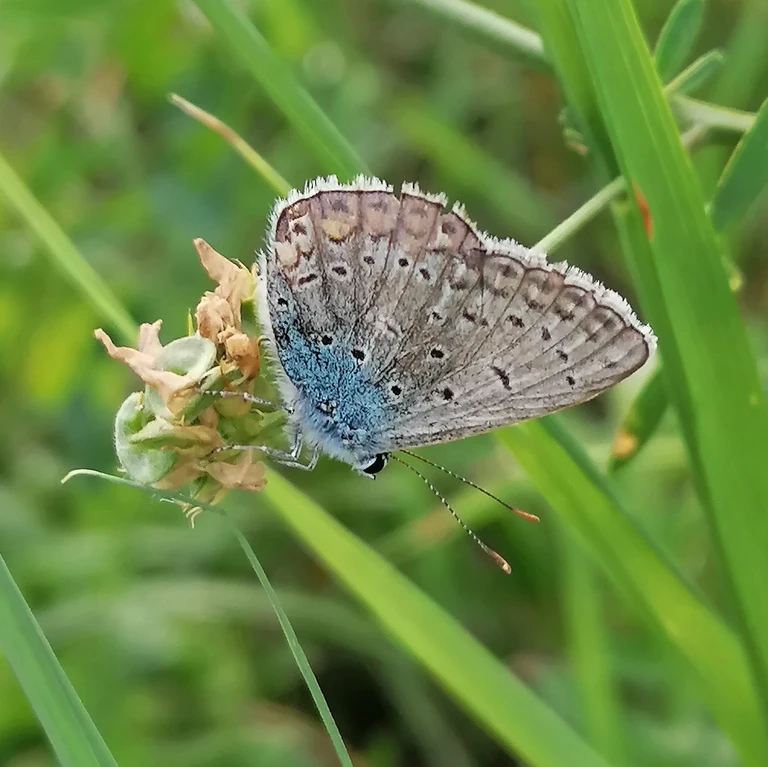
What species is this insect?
Polyommatus icarus
